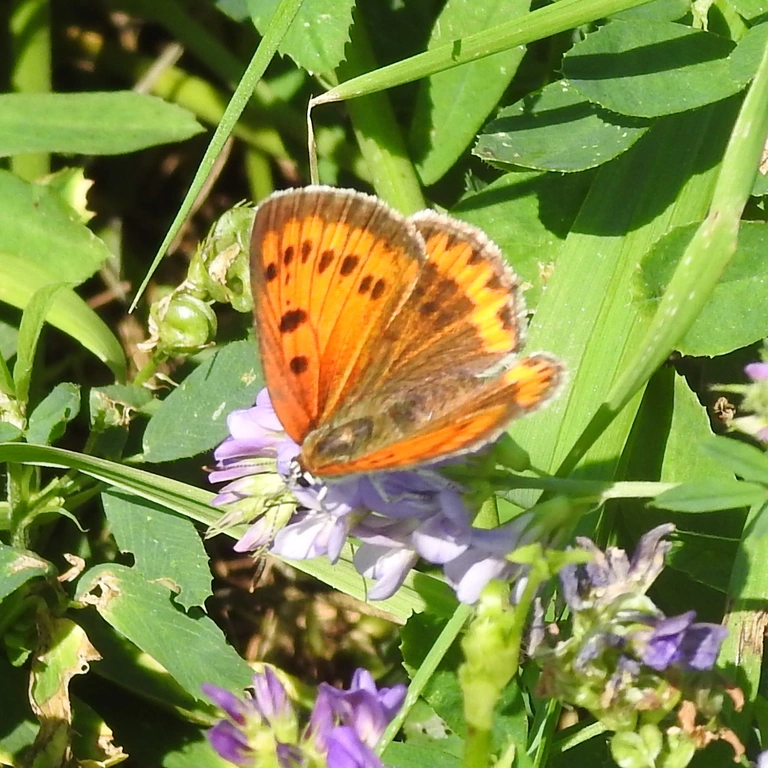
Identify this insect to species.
Lycaena dispar
